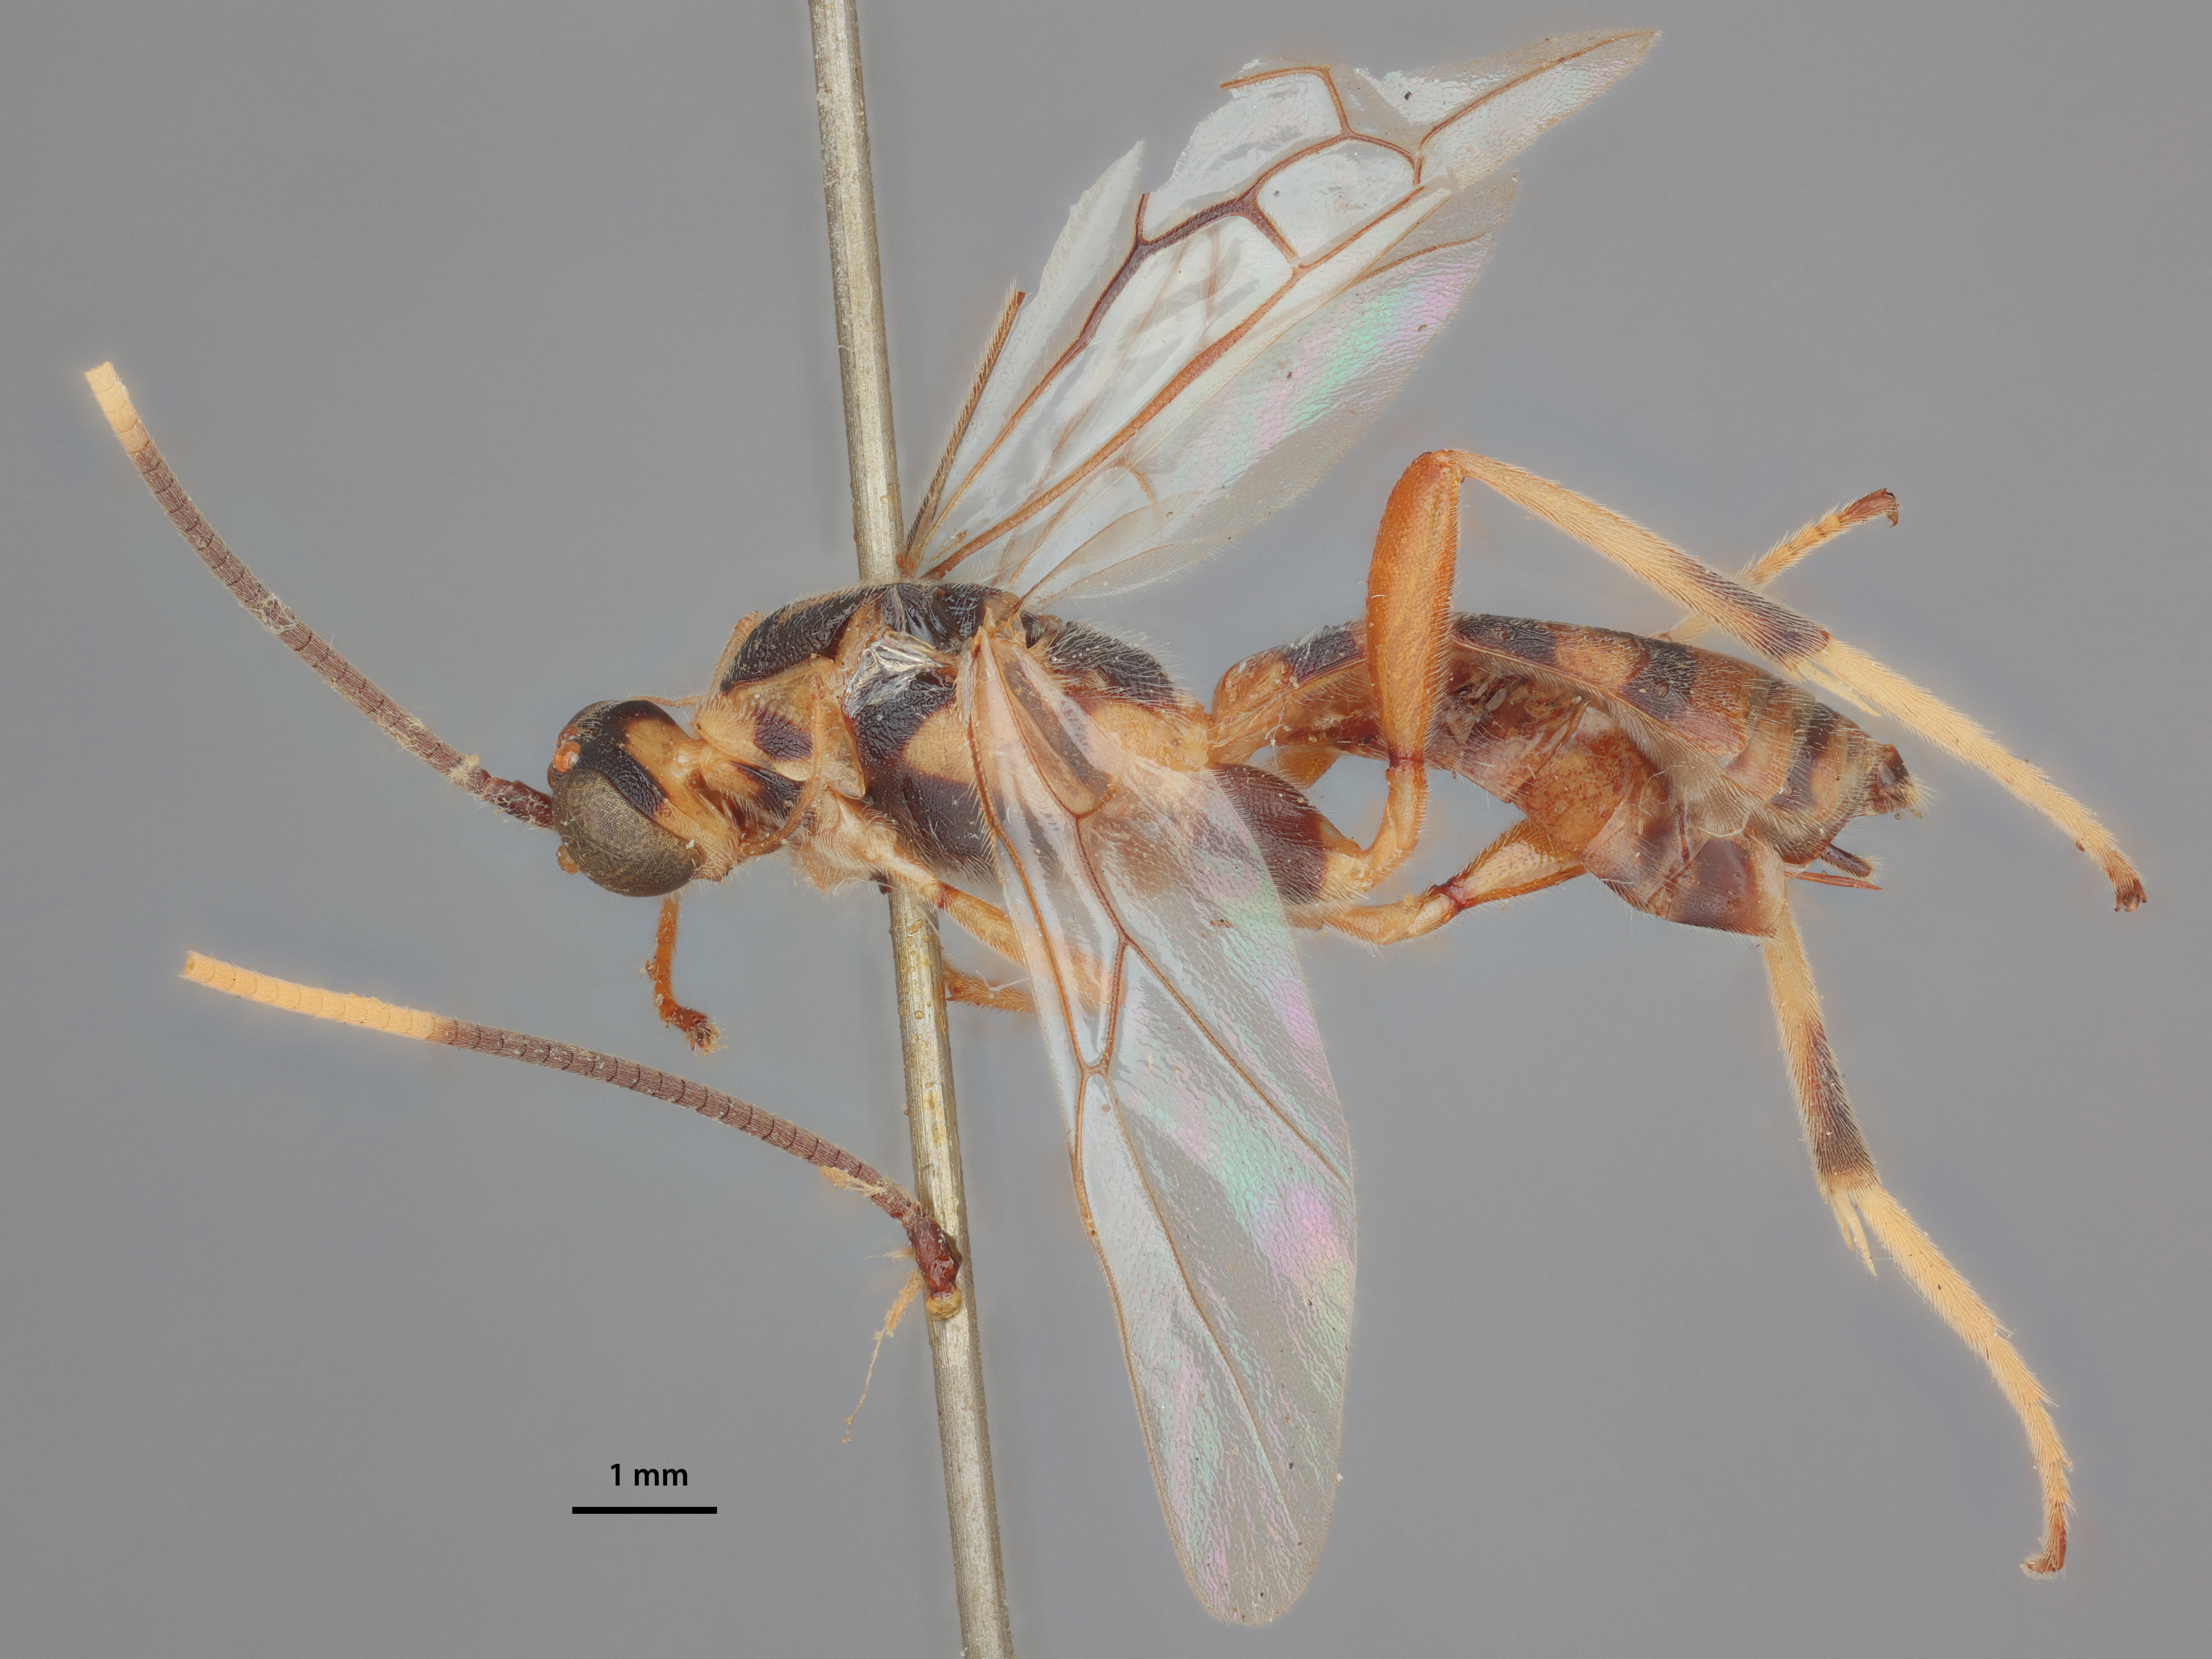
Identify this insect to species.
Hemigyroneuron speciosus
